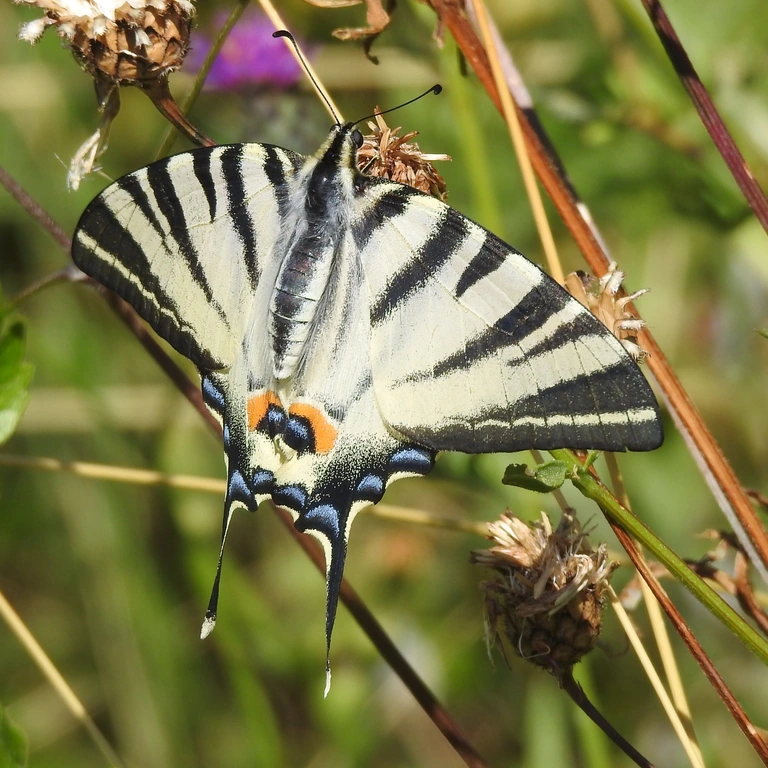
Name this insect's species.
Iphiclides podalirius
